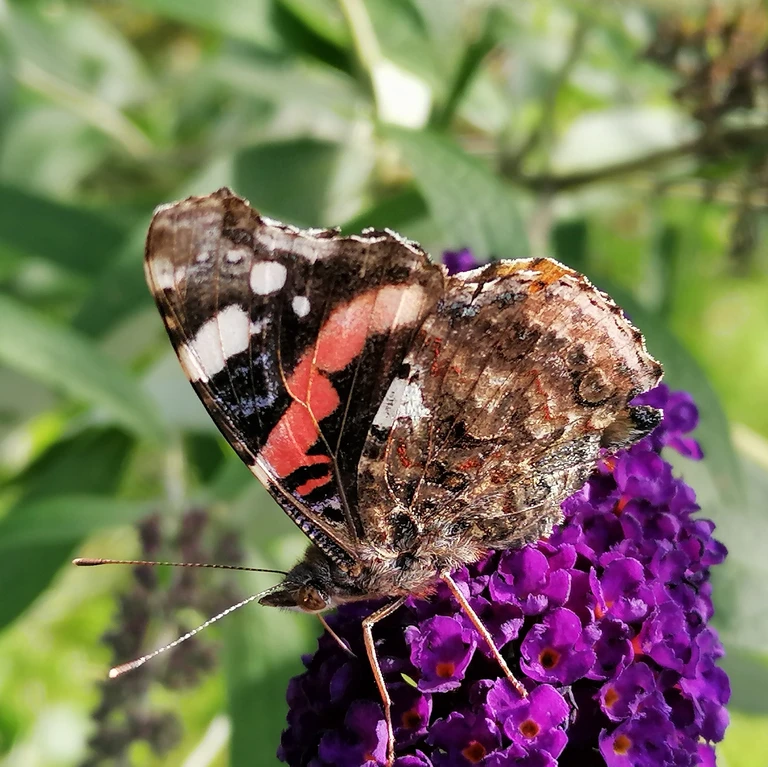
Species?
Vanessa atalanta
